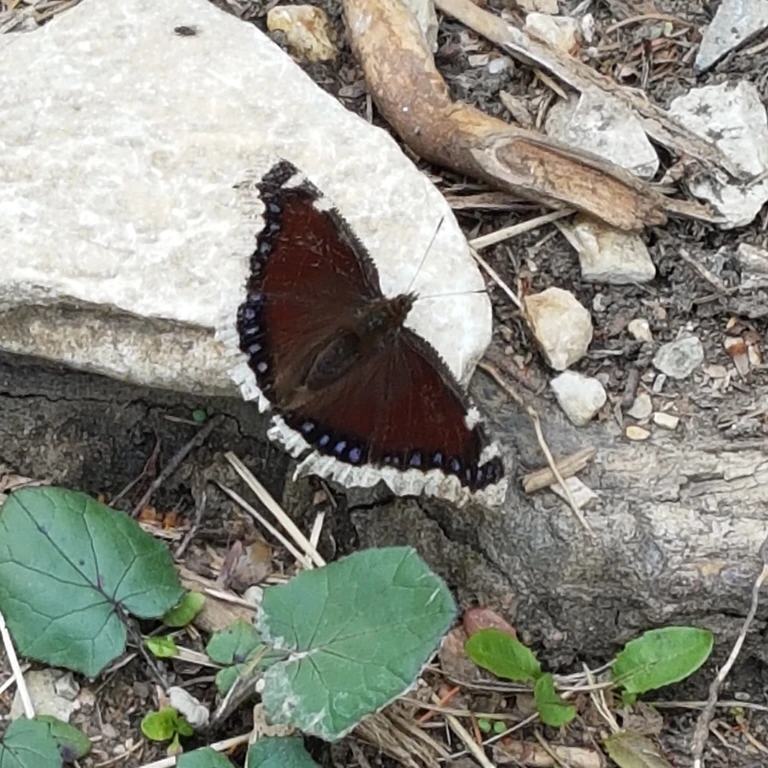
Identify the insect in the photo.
Nymphalis antiopa
